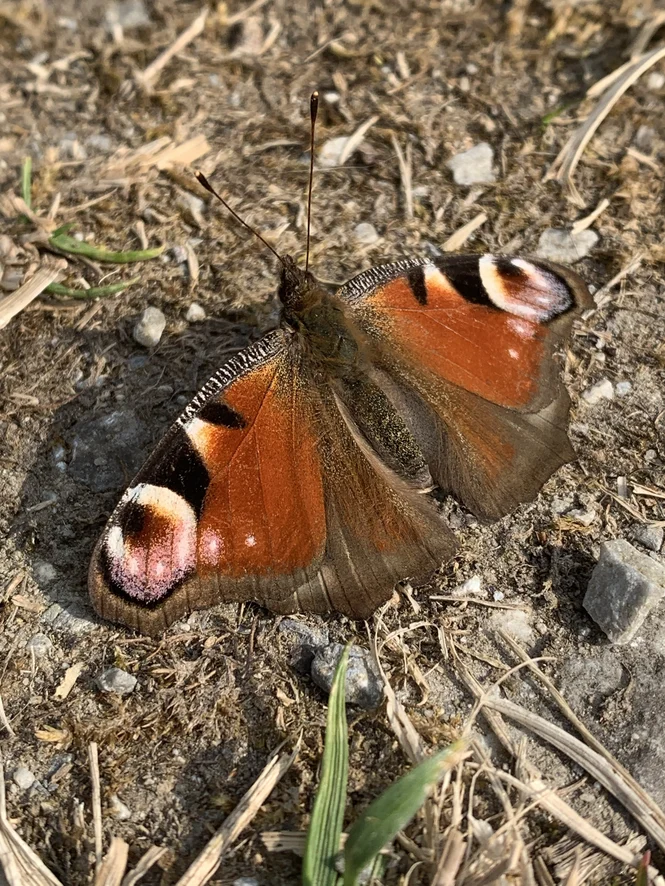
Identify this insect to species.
Aglais io
